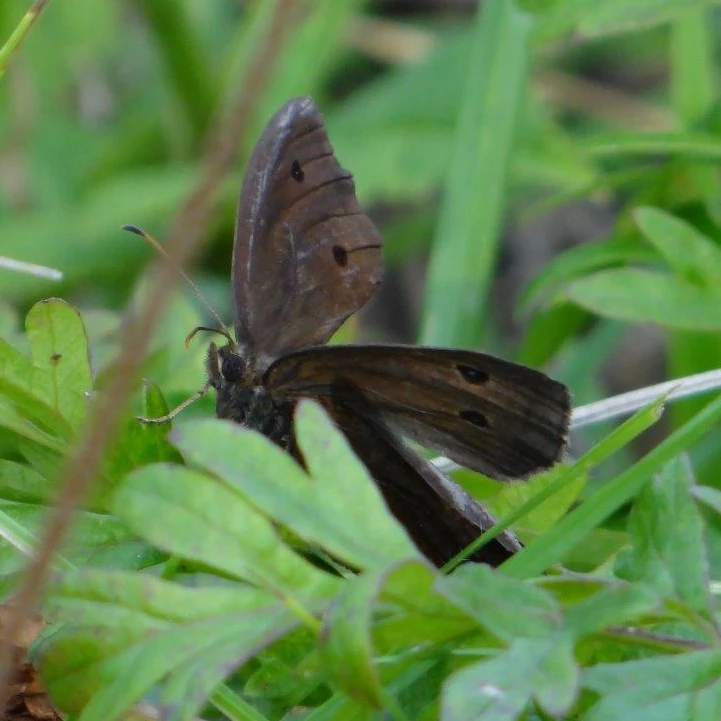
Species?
Minois dryas
